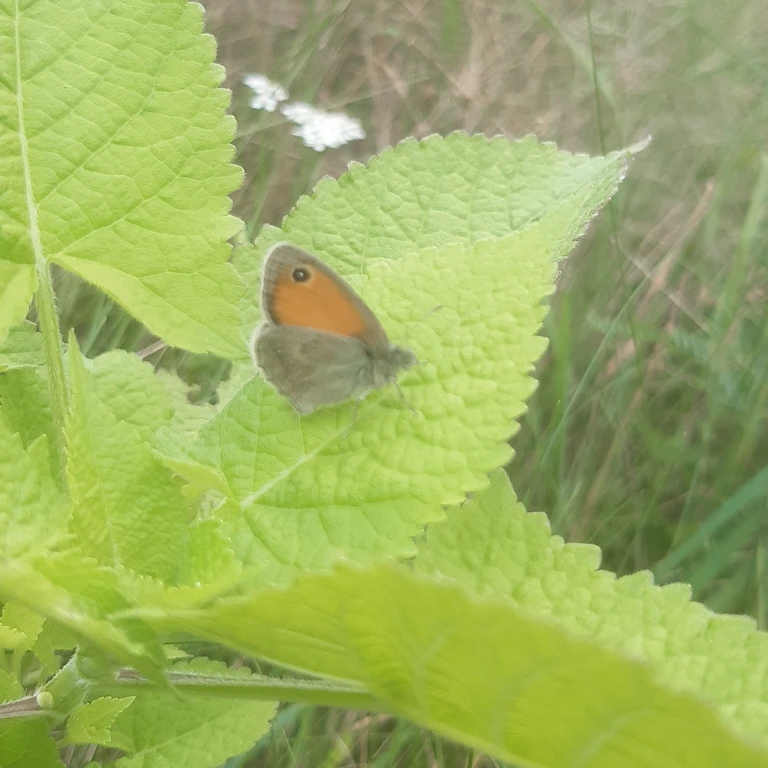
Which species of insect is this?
Coenonympha pamphilus
